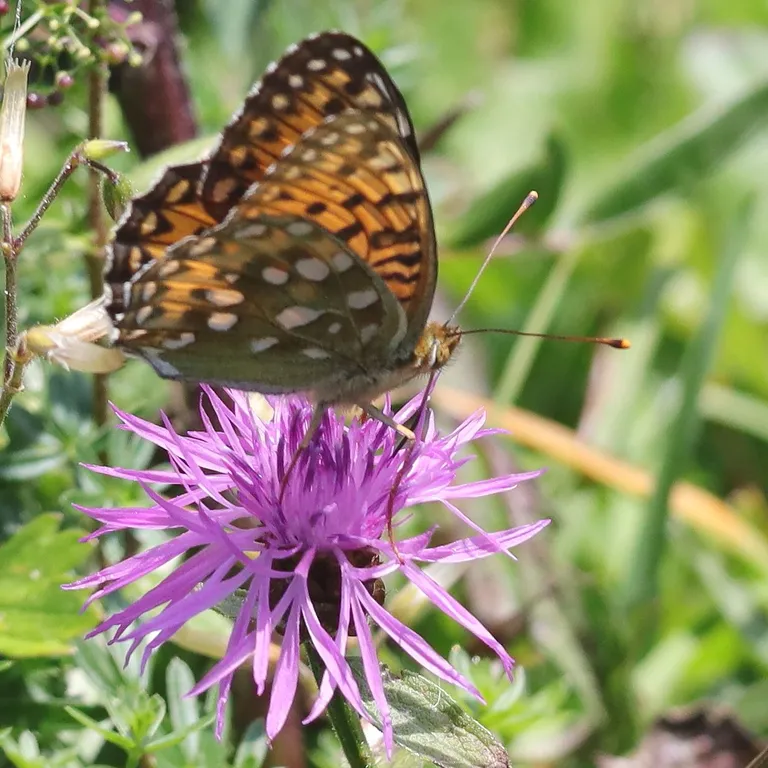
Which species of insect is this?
Speyeria aglaja
